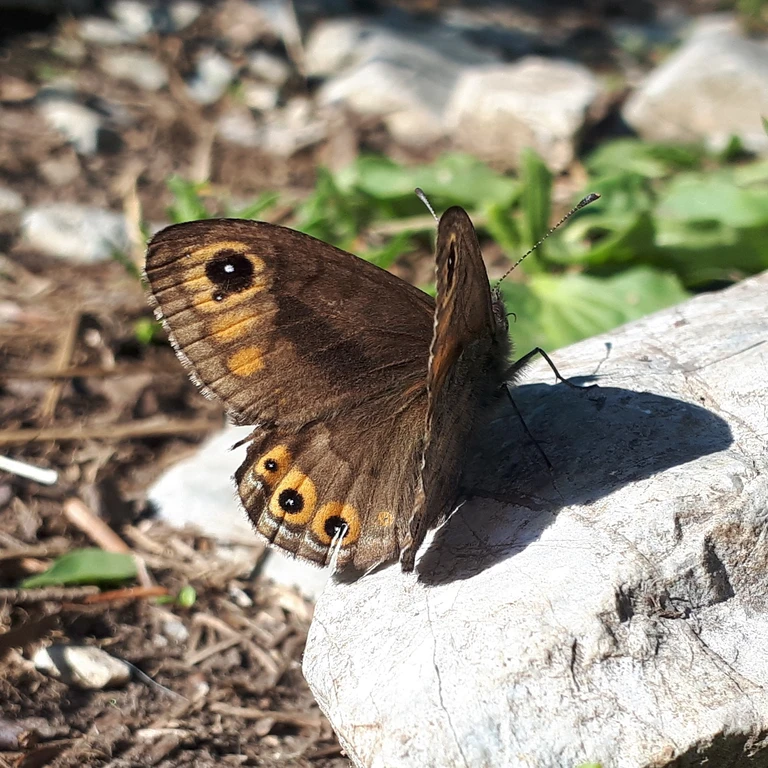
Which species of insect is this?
Lasiommata petropolitana (also Pararge petropolitana)
